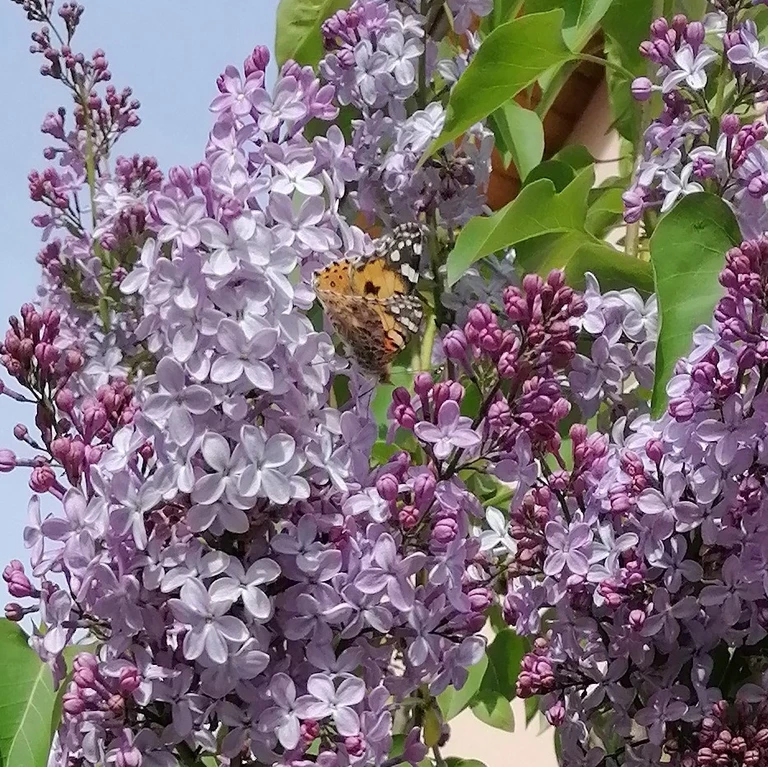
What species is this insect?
Vanessa cardui
